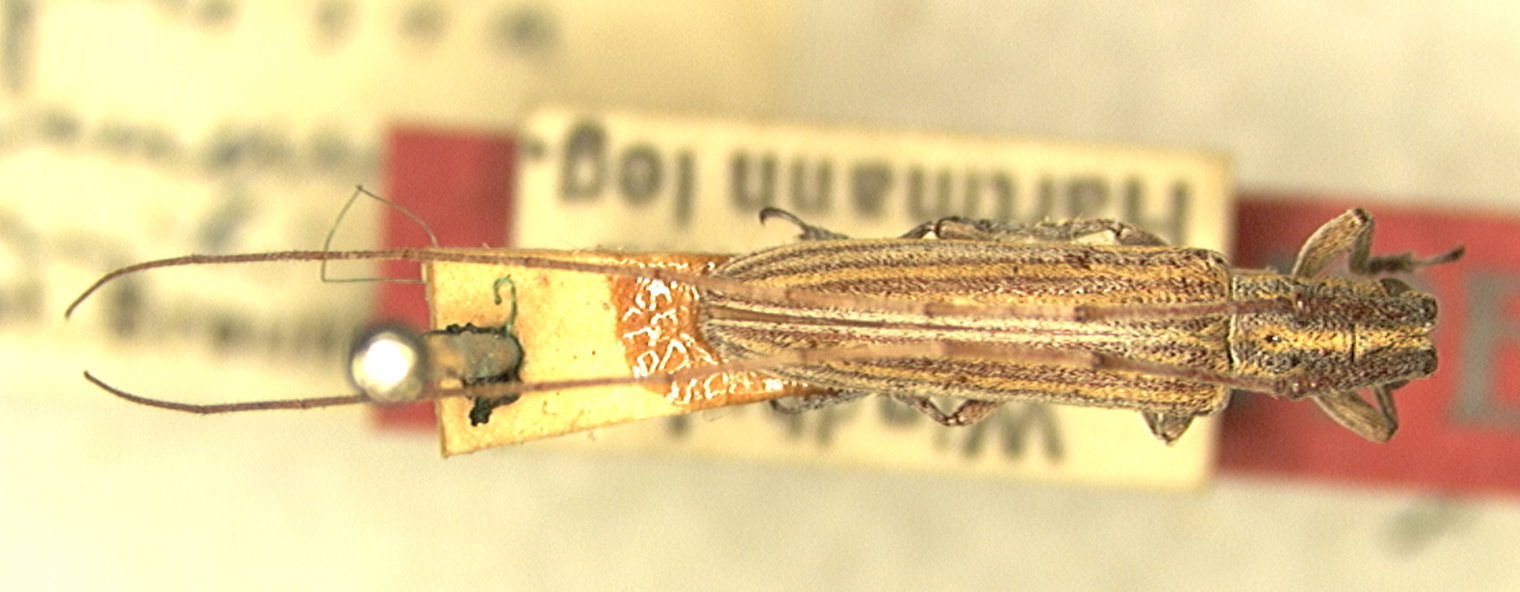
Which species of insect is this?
Hyllisia damarcusis
